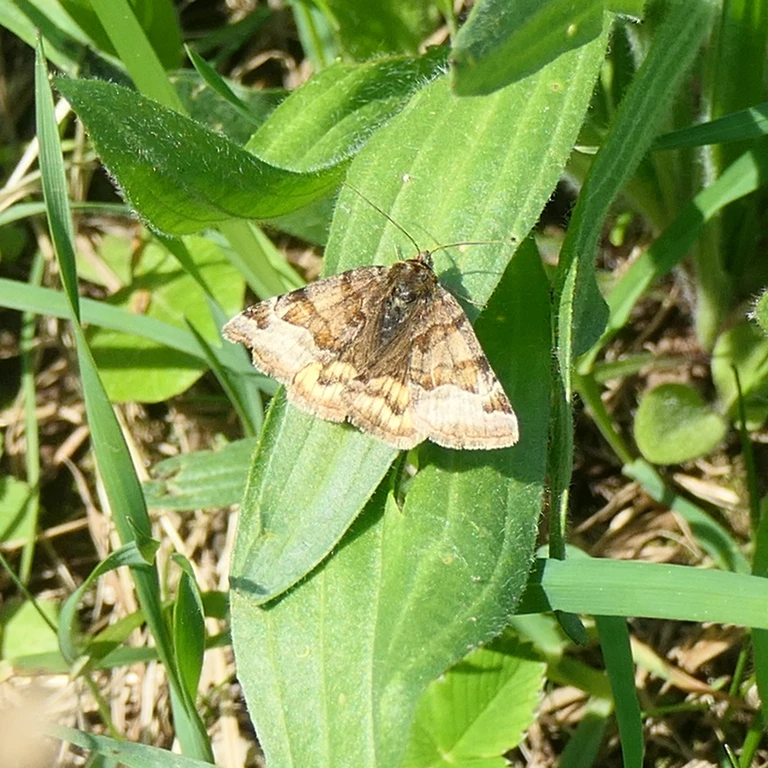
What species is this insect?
Euclidia glyphica
